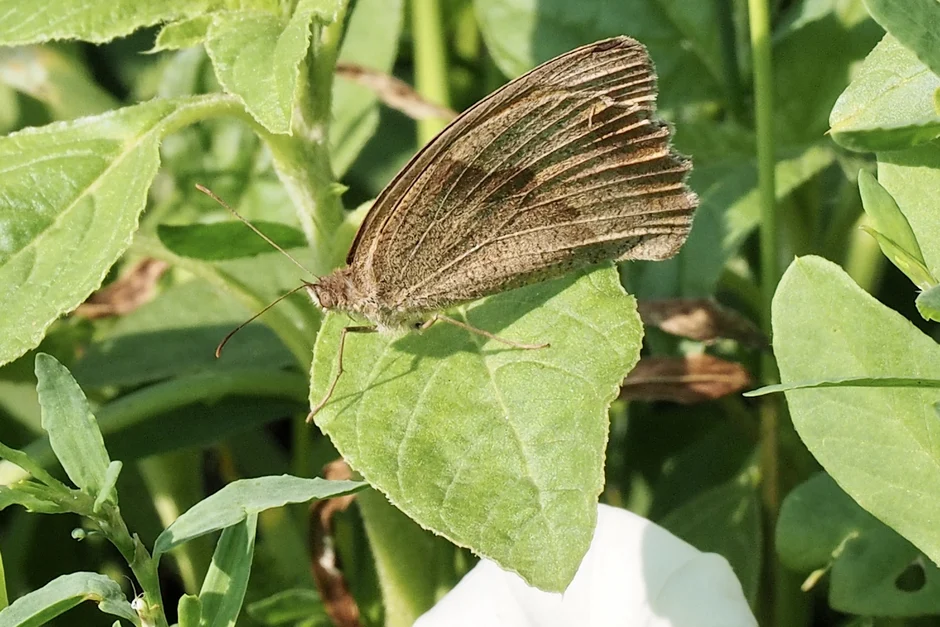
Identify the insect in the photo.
Maniola jurtina
